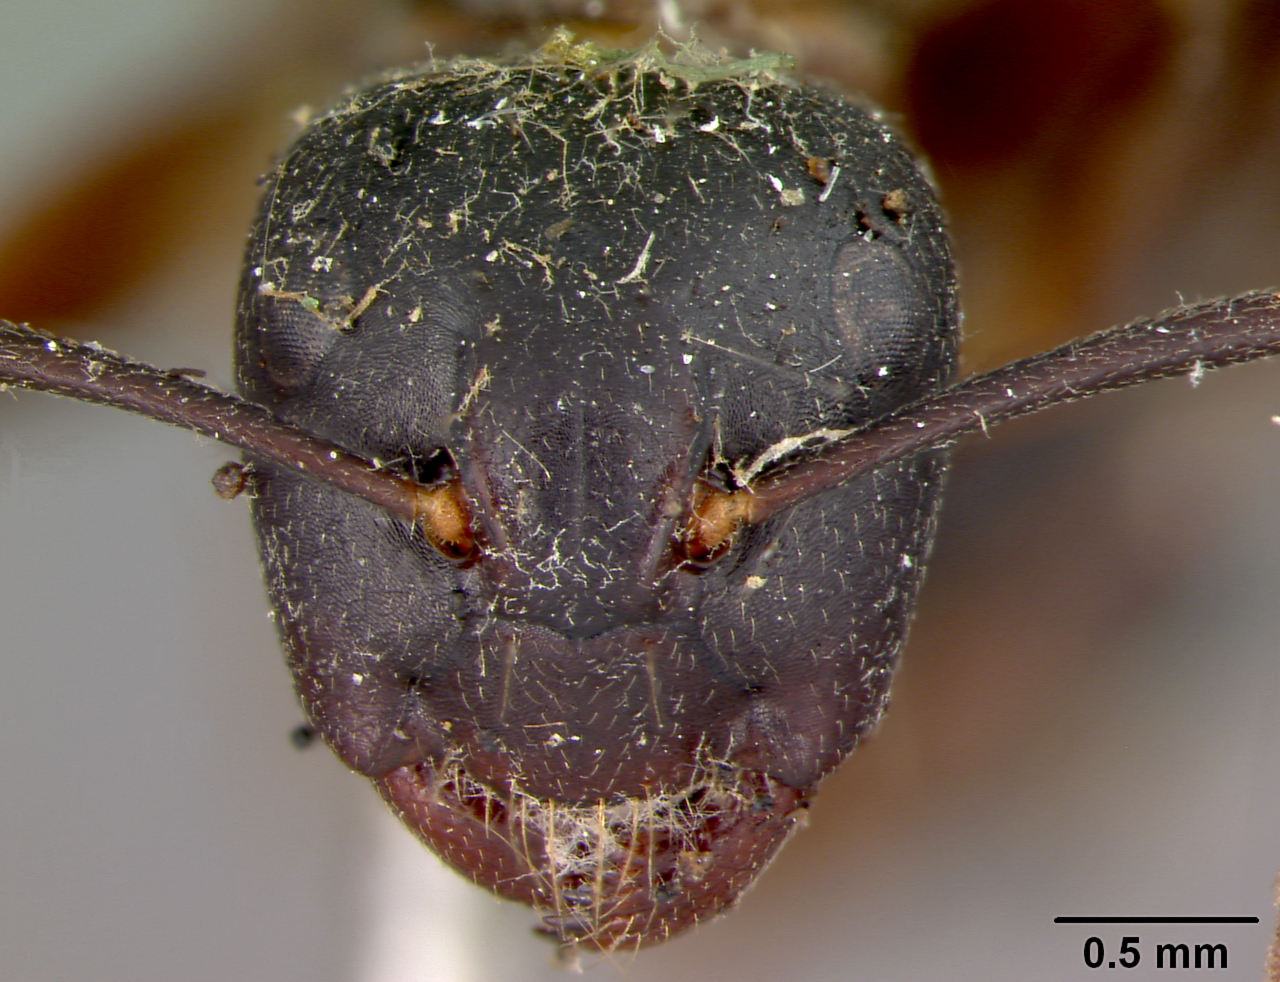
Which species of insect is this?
Formica novaeboracensis
